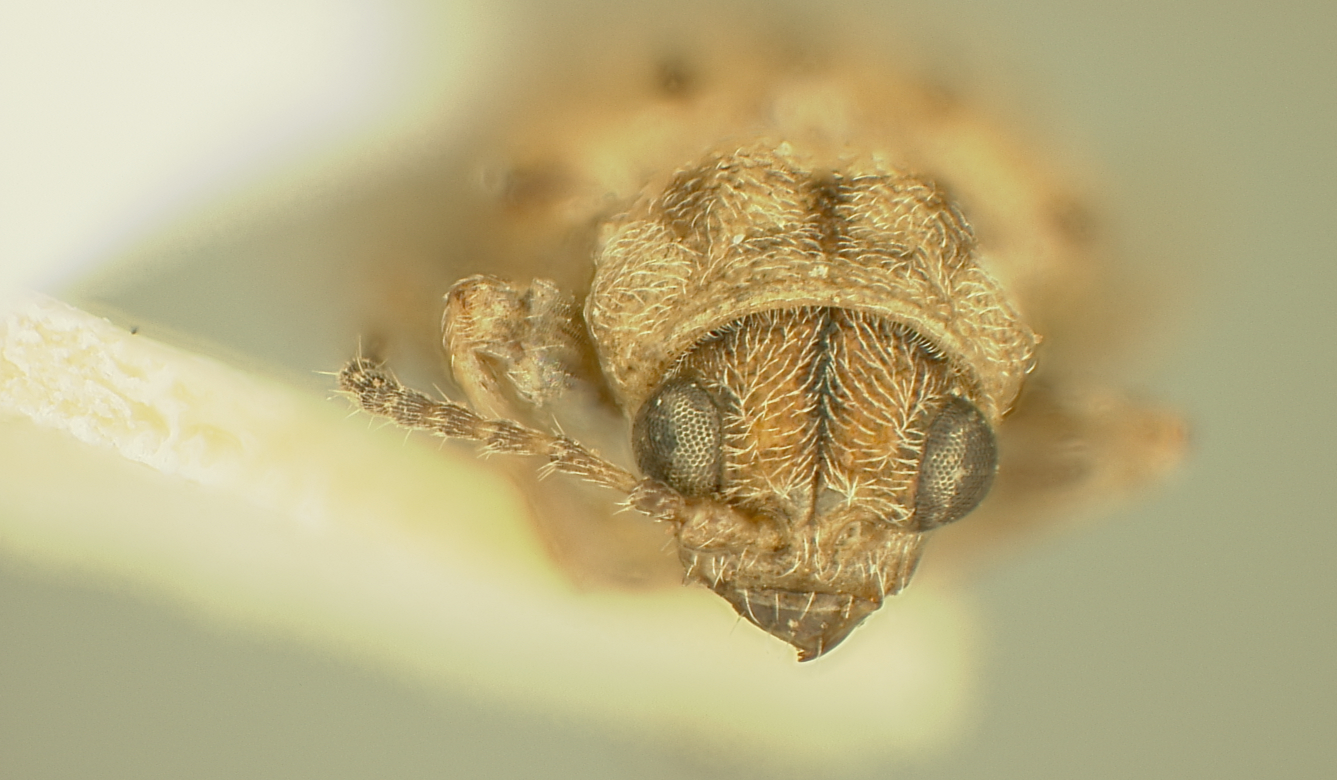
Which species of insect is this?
Monoxia puberula
